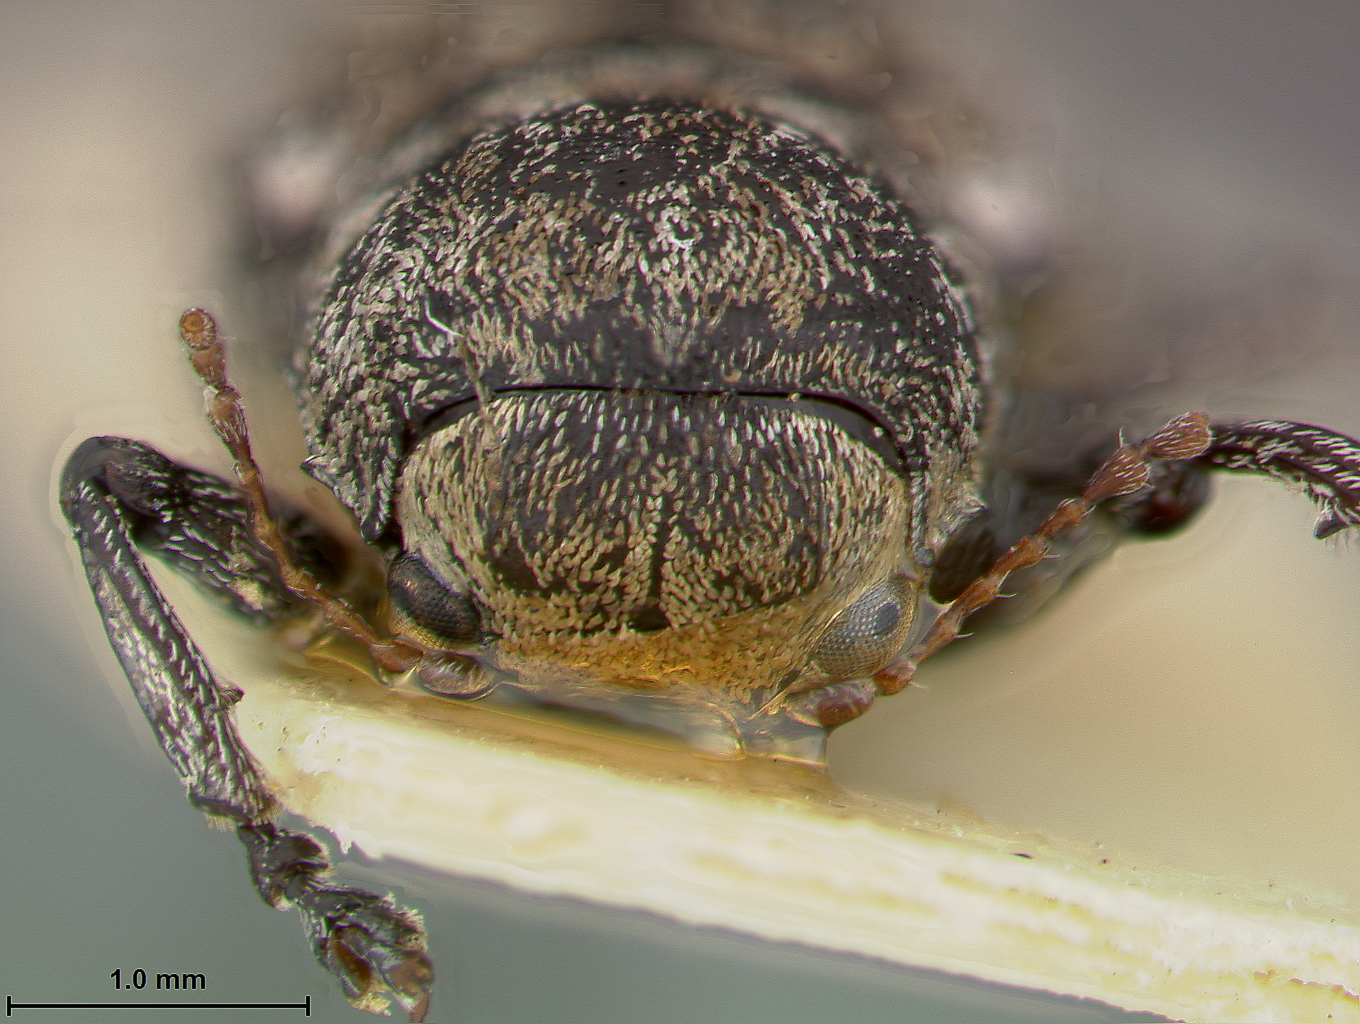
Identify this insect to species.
Myochrous chacoensis
